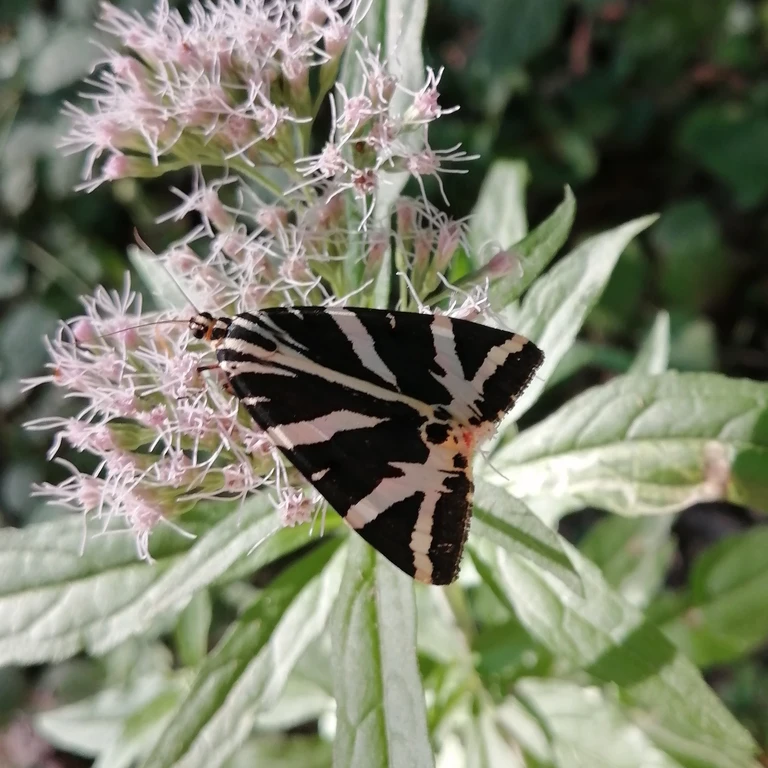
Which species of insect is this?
Euplagia quadripunctaria
